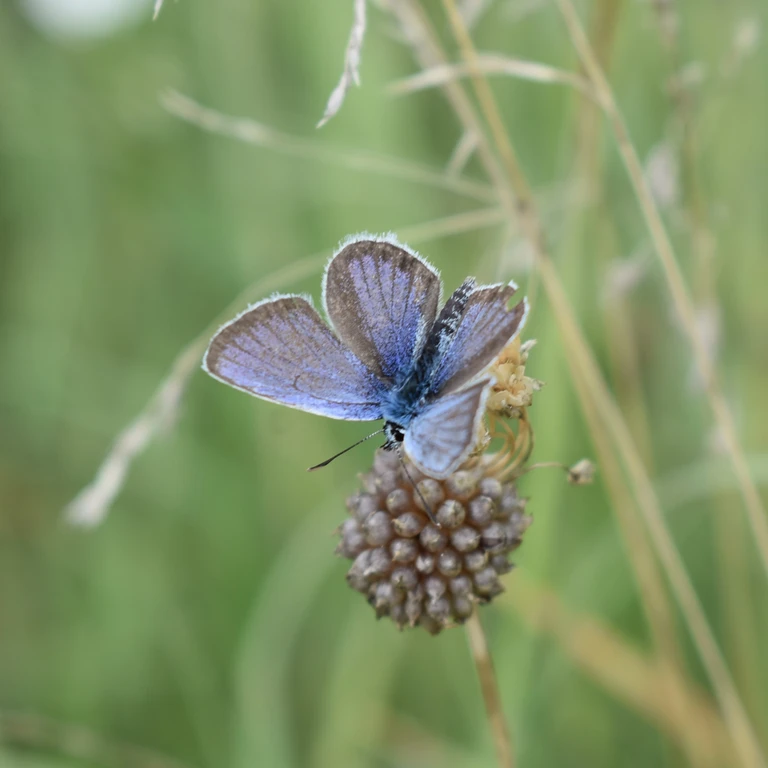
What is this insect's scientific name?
Plebejus argus
